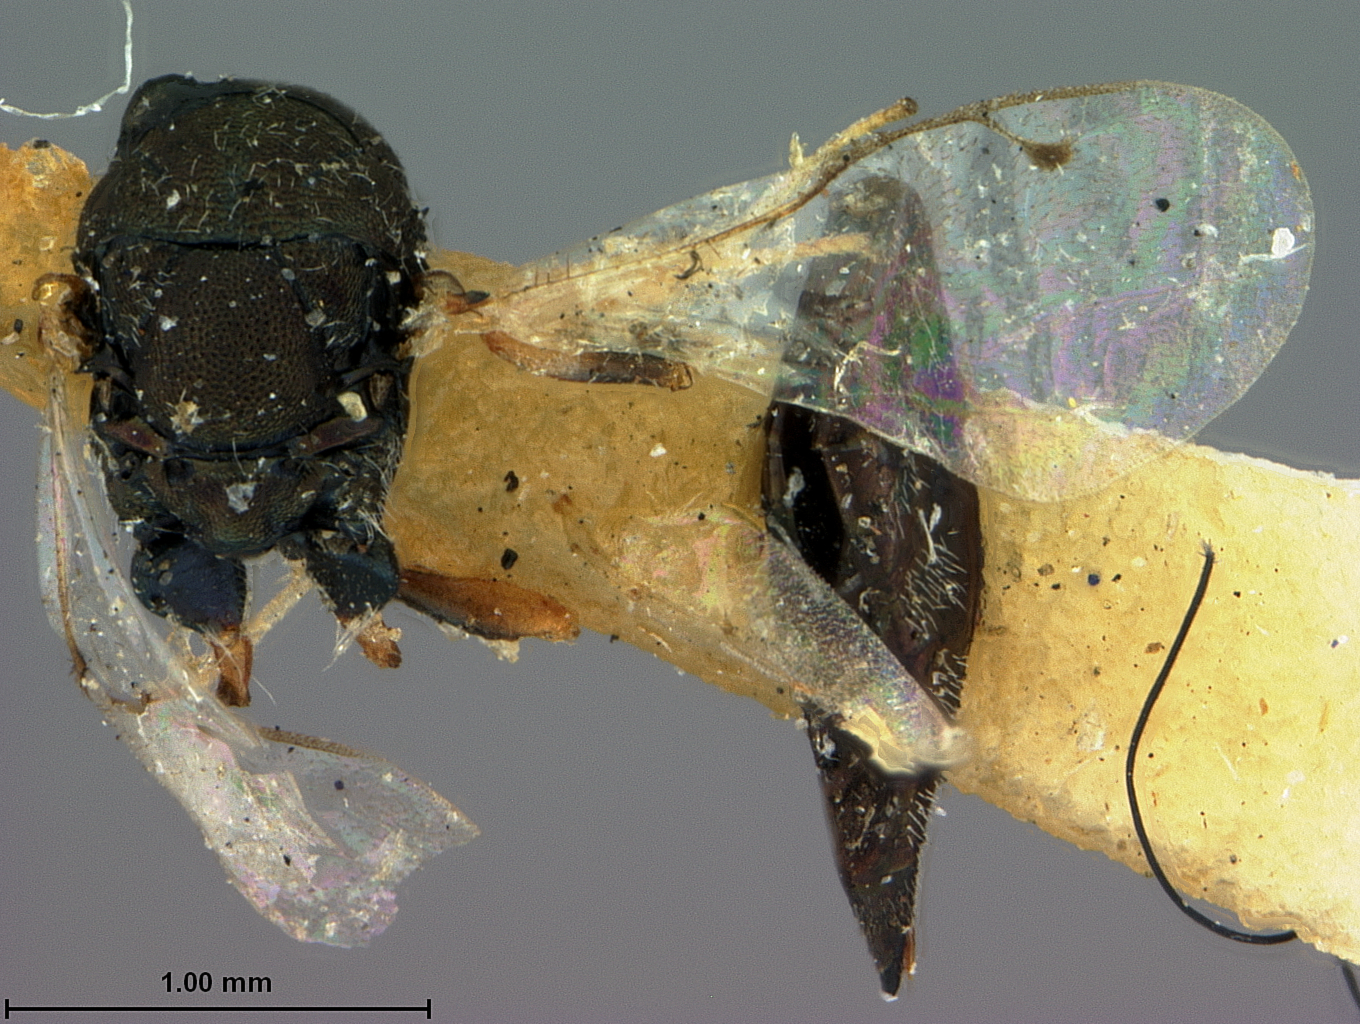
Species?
Dinotus elongatus
